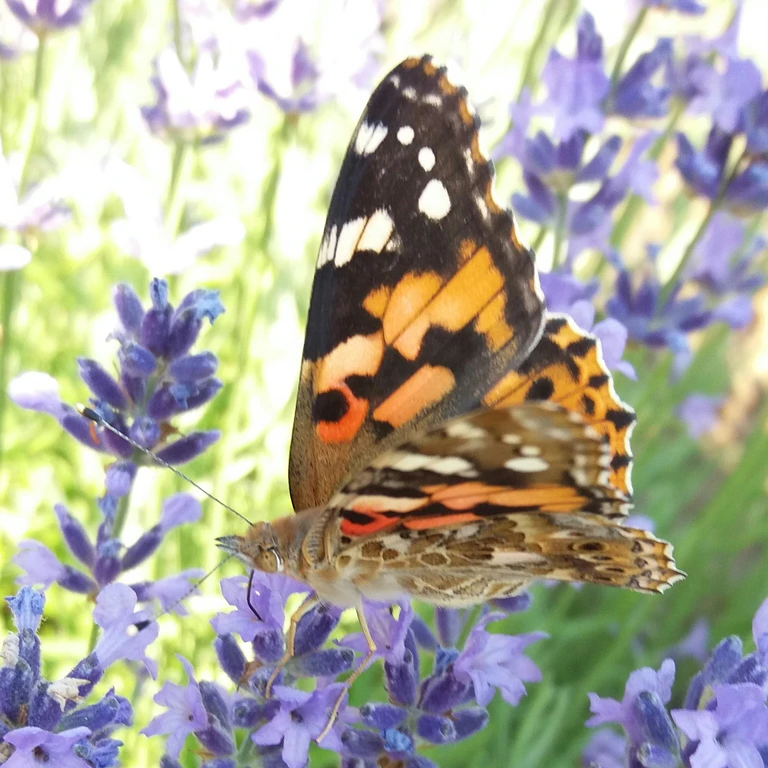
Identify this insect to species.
Vanessa cardui
